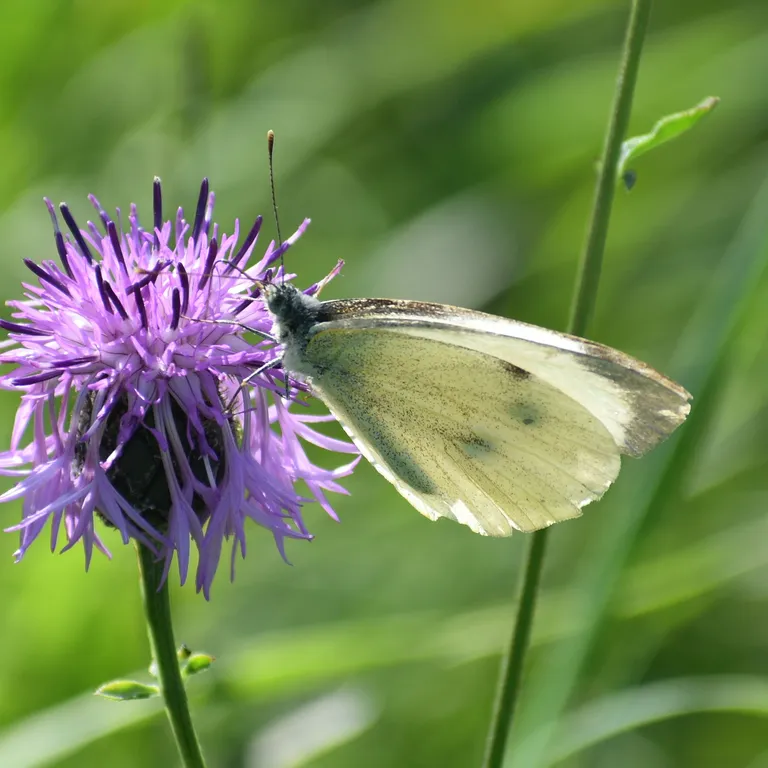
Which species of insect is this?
Pieris brassicae
